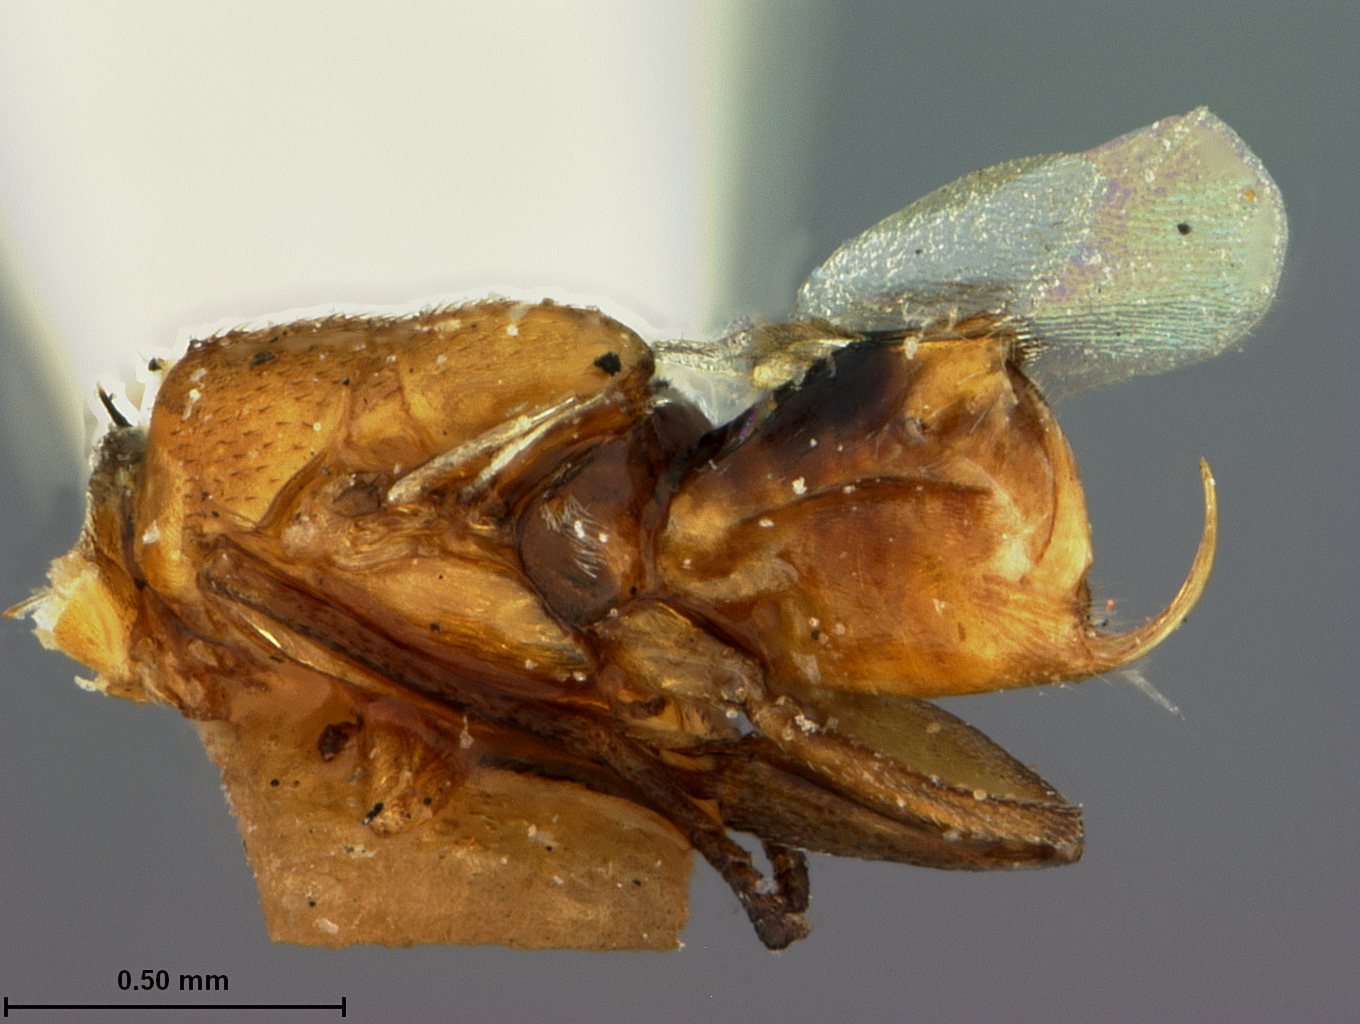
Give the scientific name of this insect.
Chestomorpha biformis
